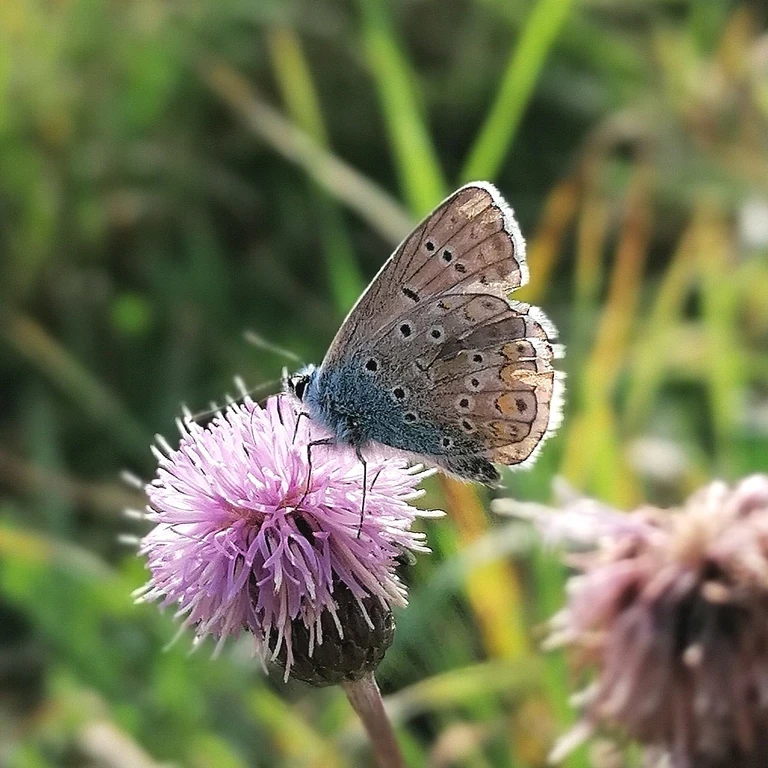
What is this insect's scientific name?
Polyommatus icarus
